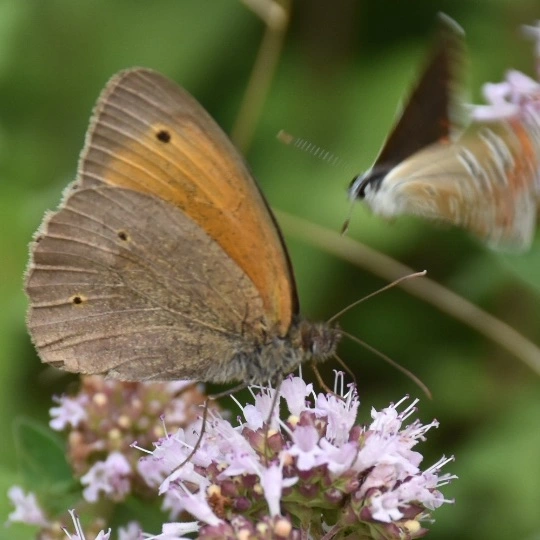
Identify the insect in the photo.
Maniola jurtina
